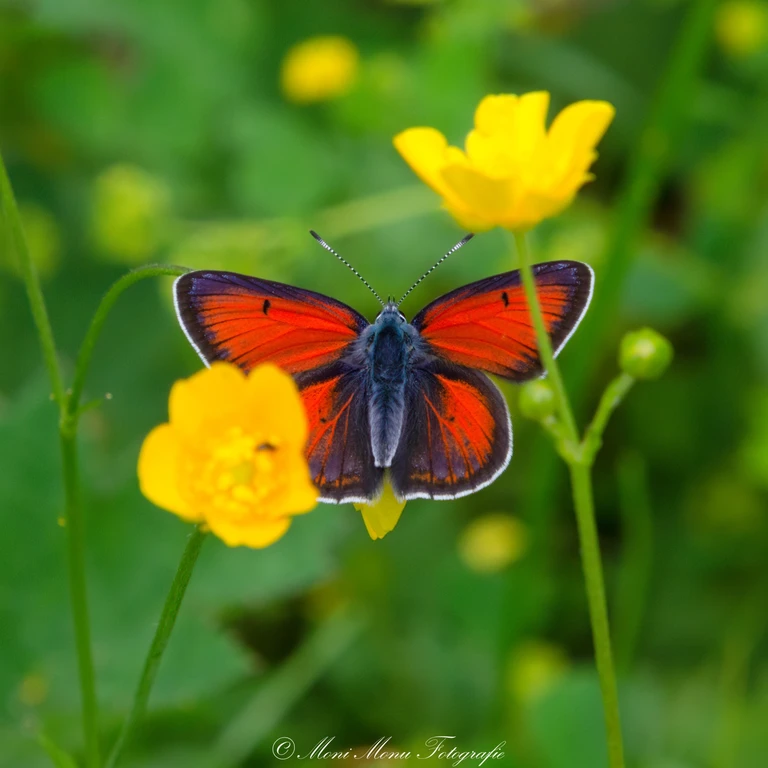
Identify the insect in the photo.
Lycaena hippothoe (also Palaeochrysophanus hippothoe)
